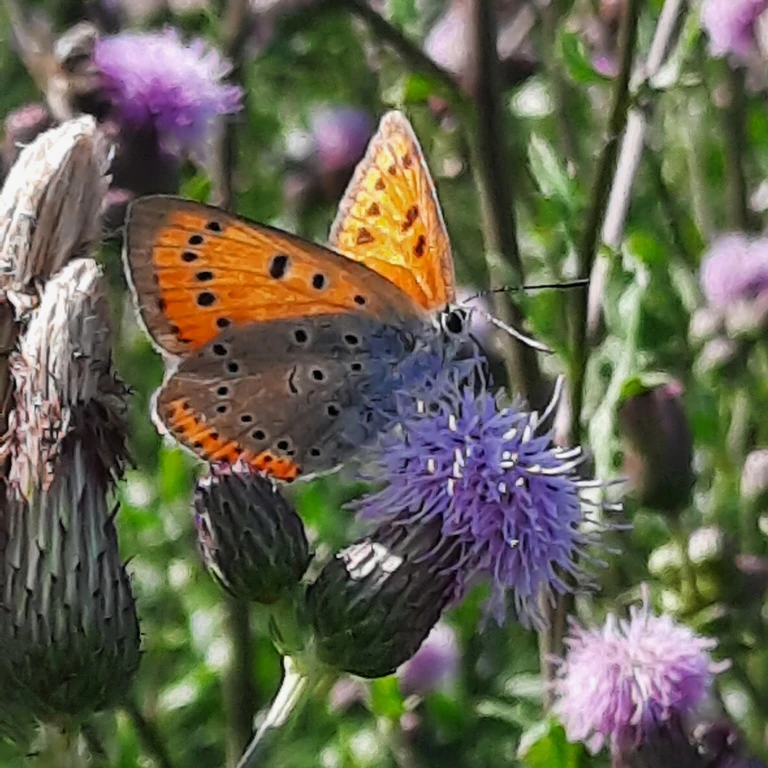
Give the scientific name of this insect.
Lycaena dispar
